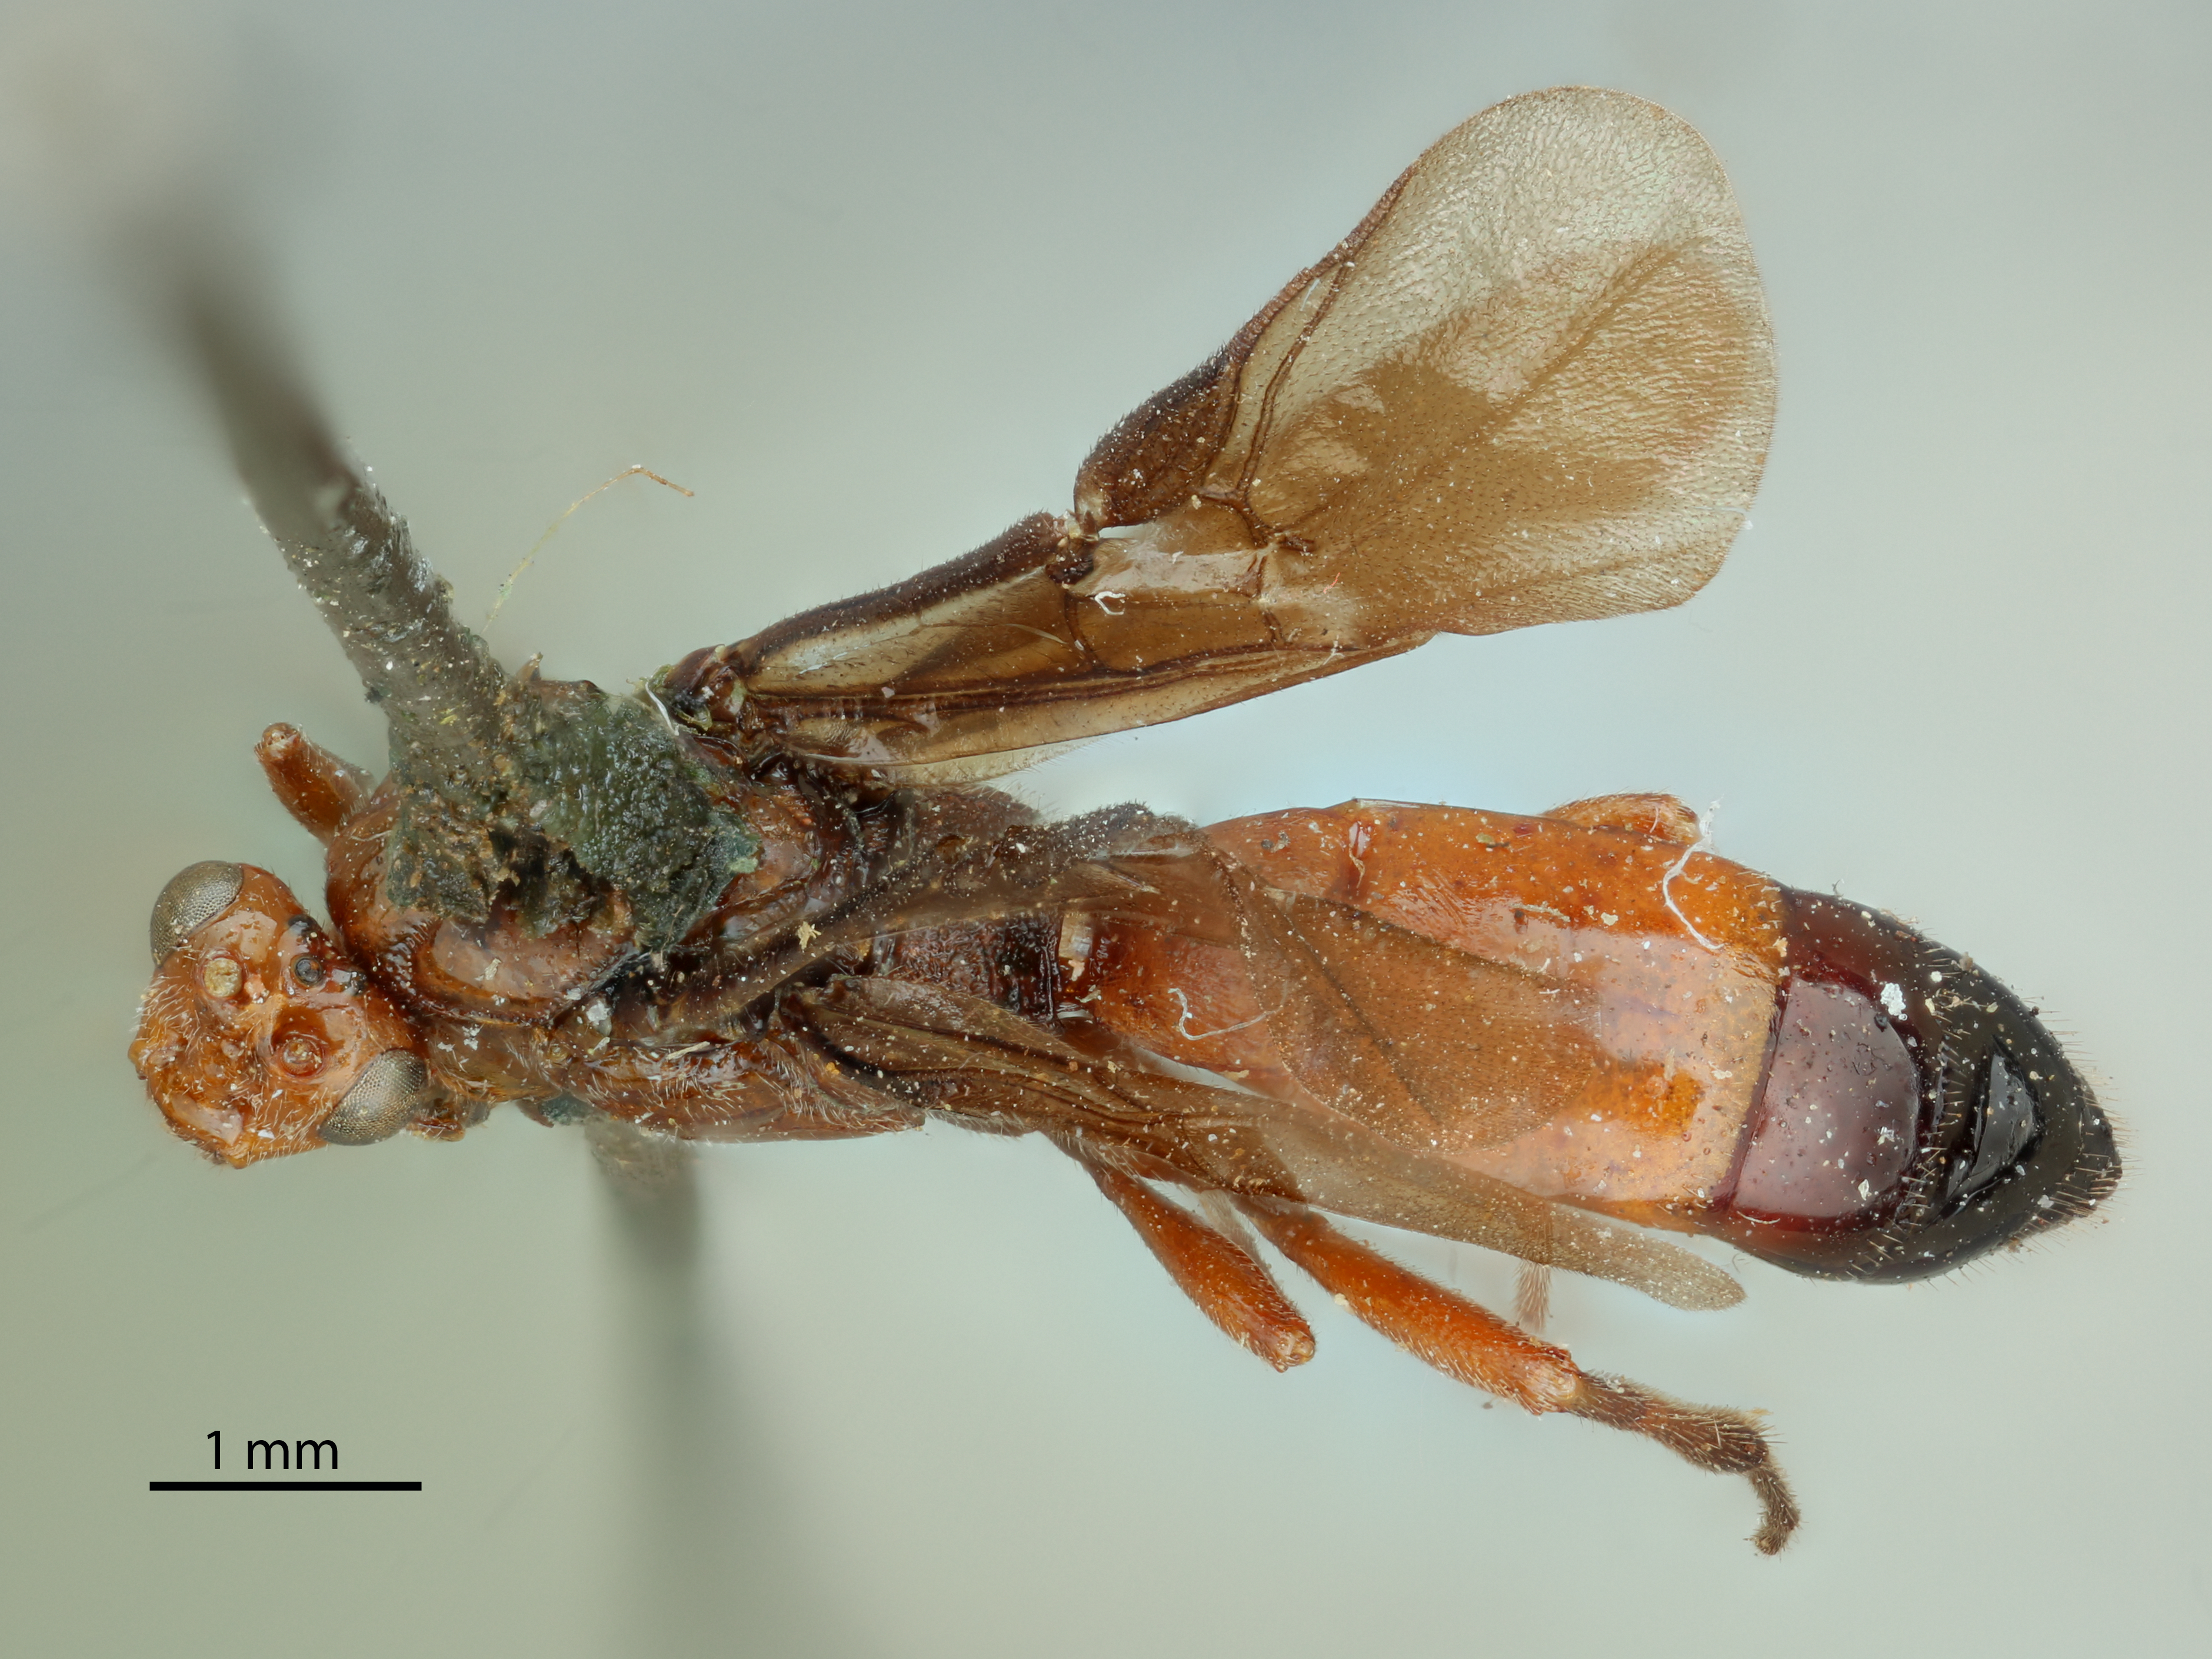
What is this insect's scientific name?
Orgilus terminalis
